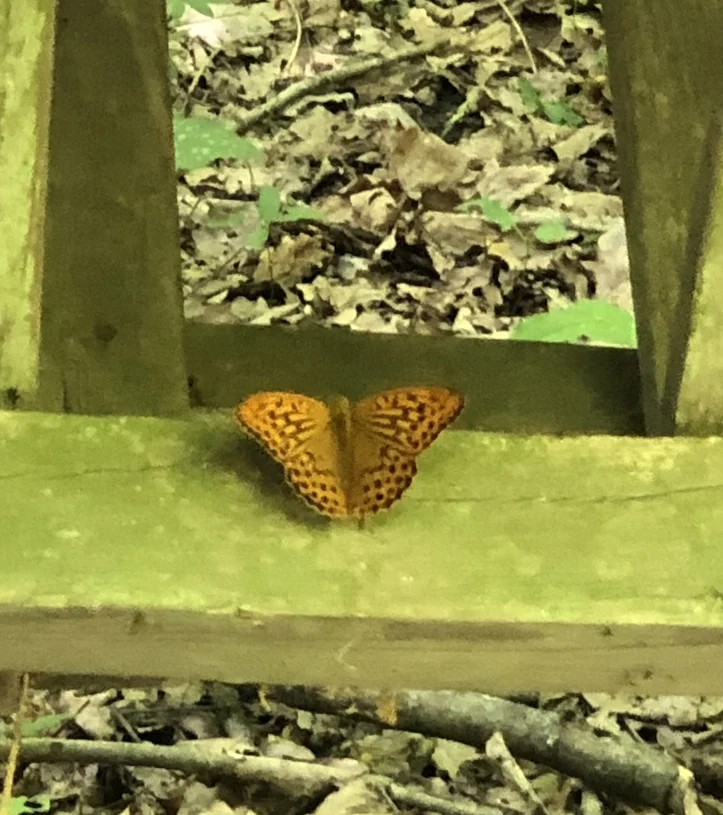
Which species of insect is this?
Argynnis paphia
